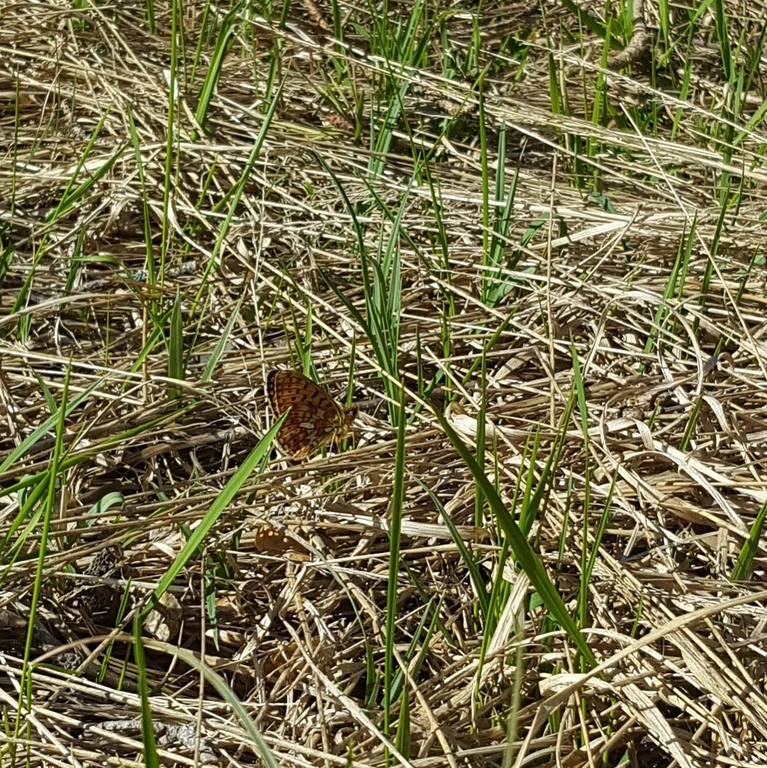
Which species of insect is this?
Boloria euphrosyne (also Clossiana euphrosyne)
